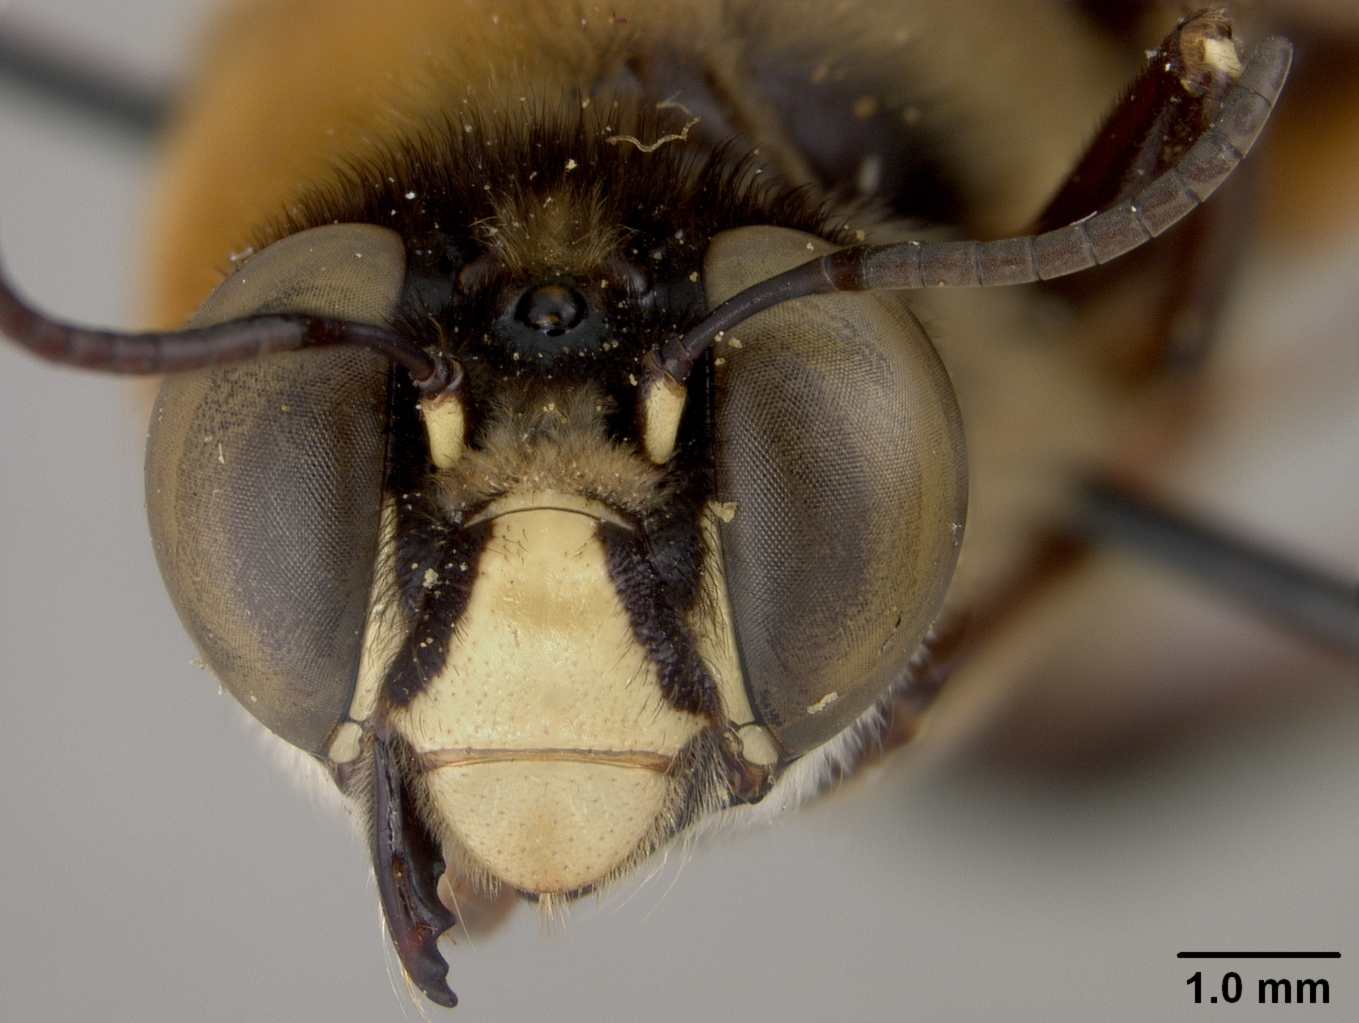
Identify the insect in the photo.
Centris versicolor
